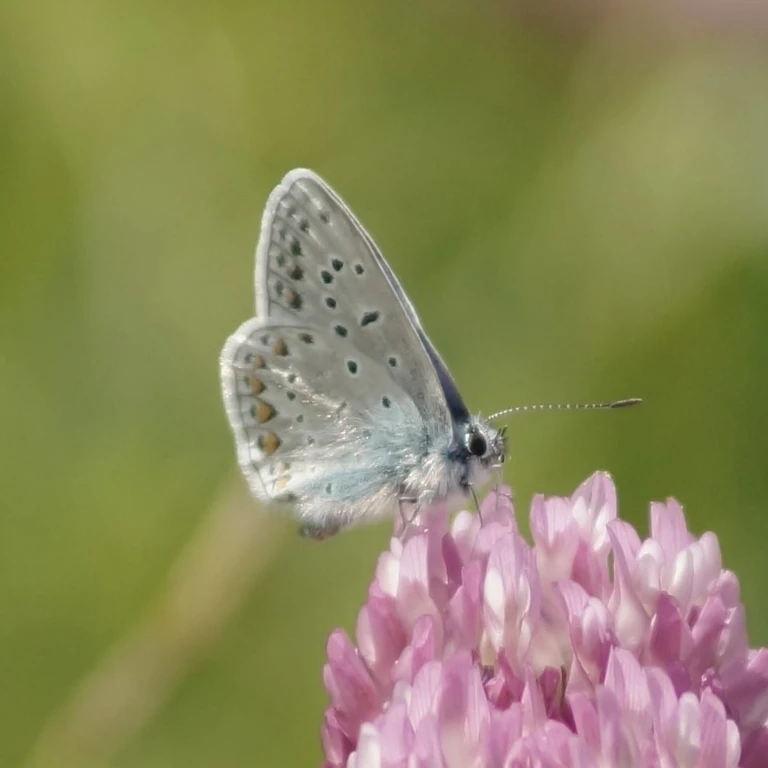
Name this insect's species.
Polyommatus icarus
